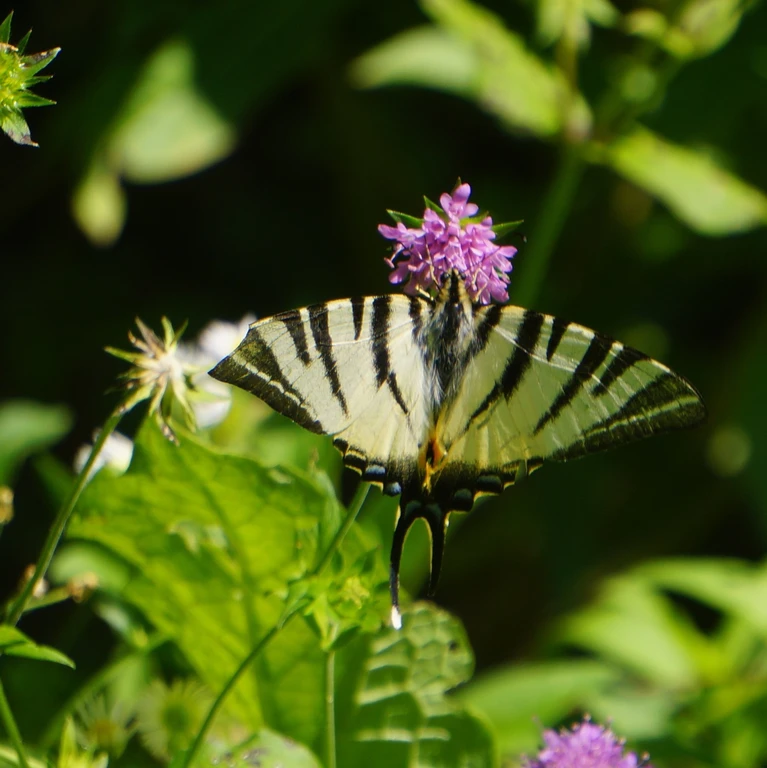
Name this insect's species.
Iphiclides podalirius
